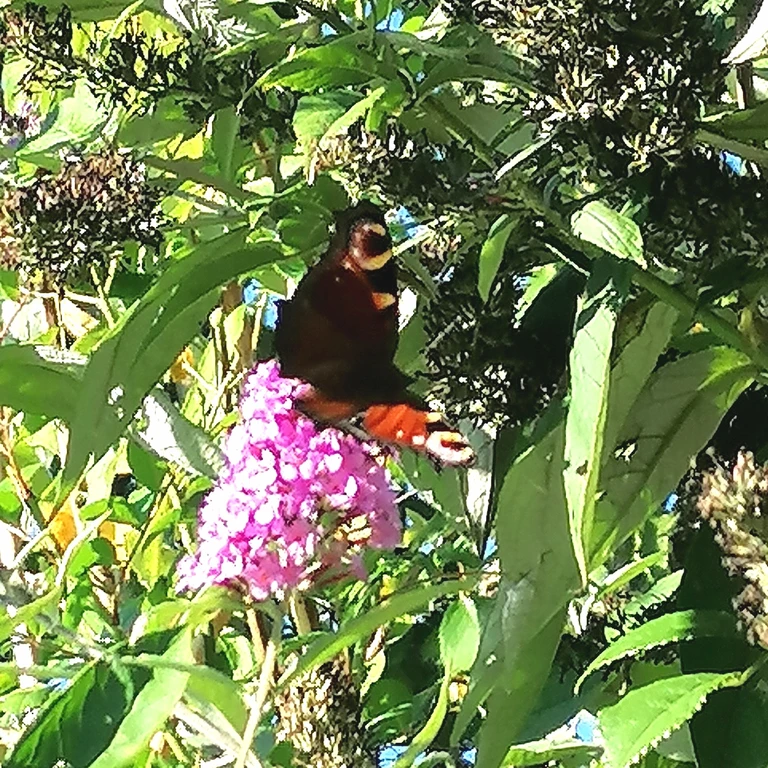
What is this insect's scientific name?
Aglais io
